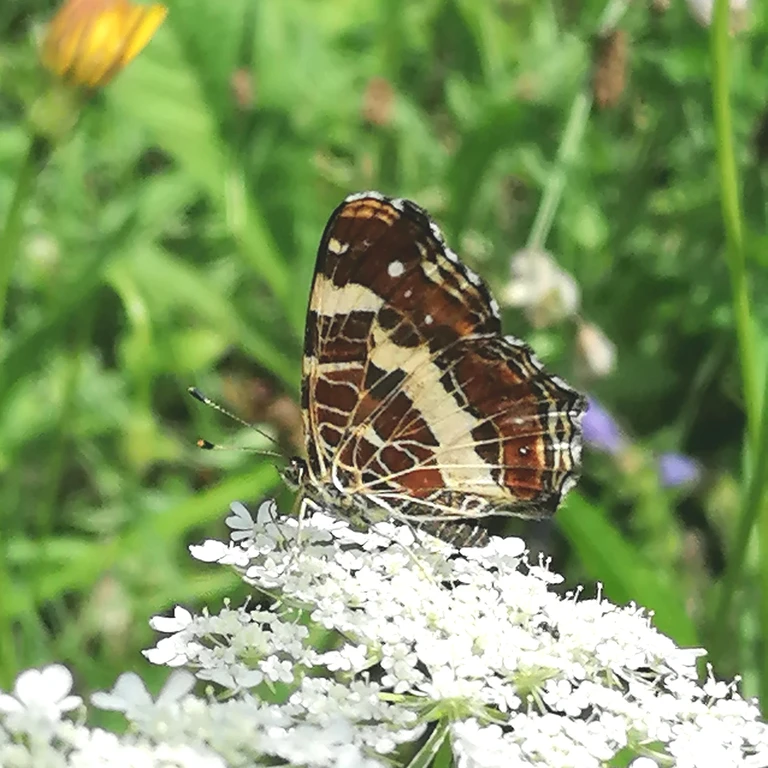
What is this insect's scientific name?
Araschnia levana
